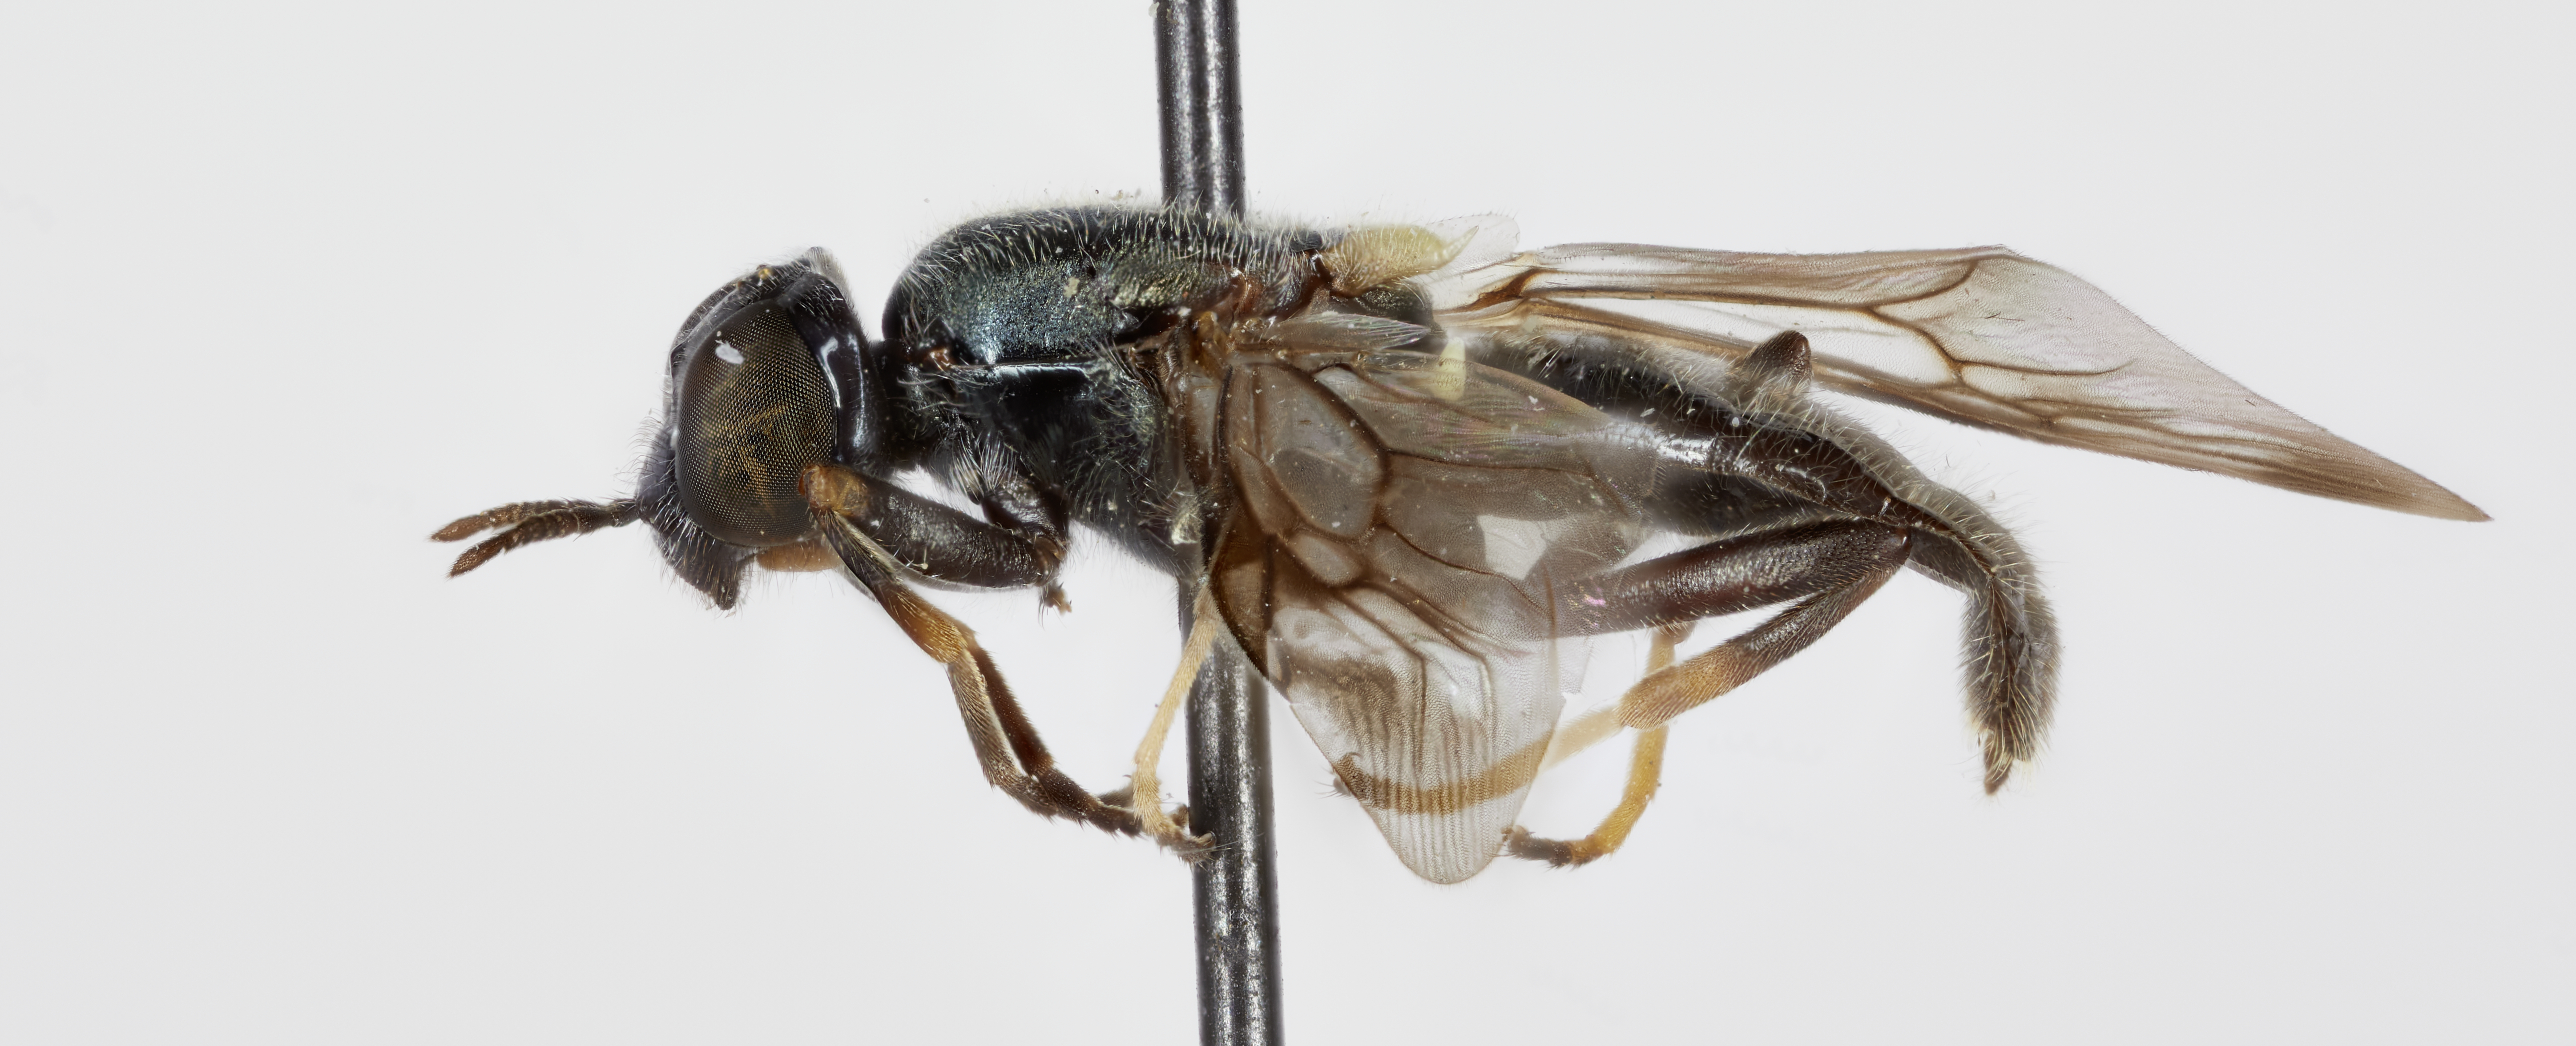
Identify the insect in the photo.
Myxosargus nigricornis
